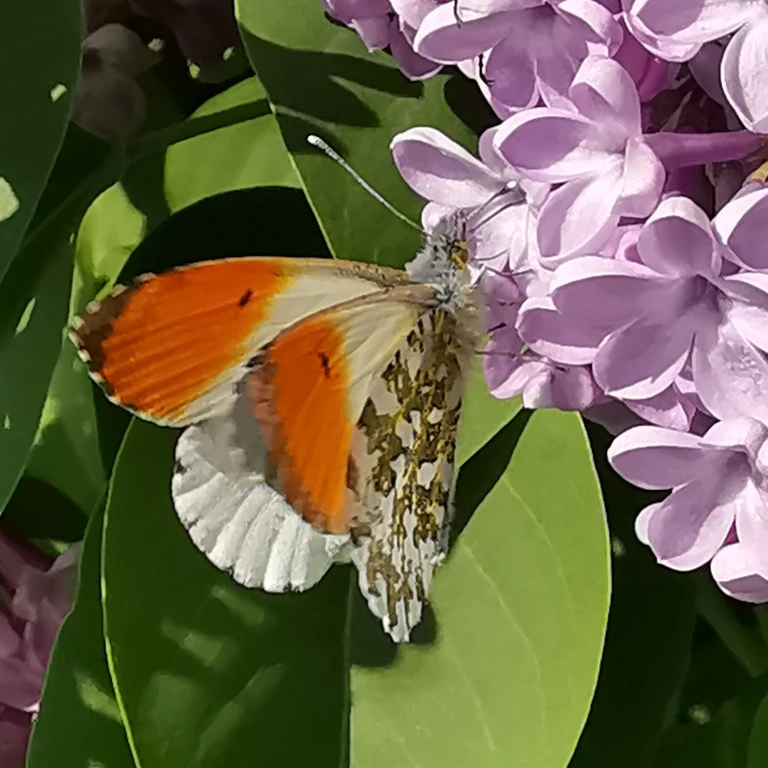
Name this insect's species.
Anthocharis cardamines
